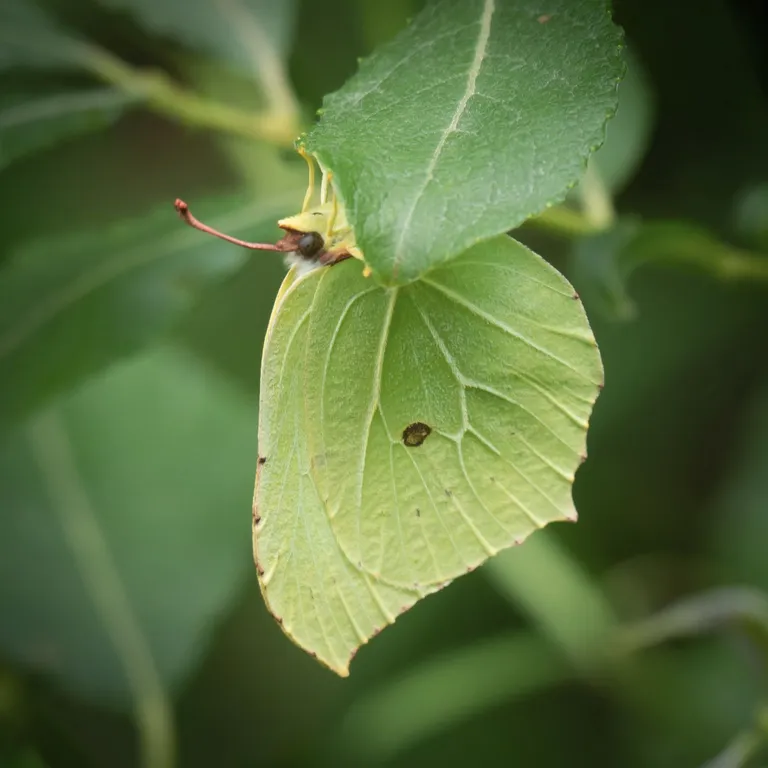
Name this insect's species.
Gonepteryx rhamni
